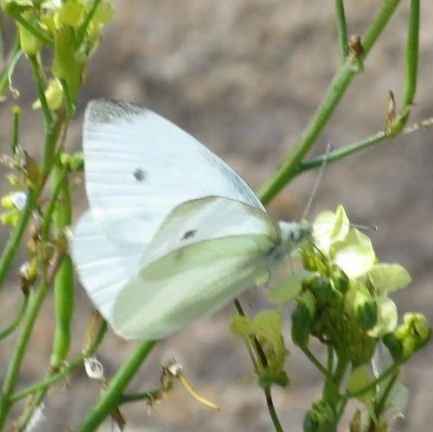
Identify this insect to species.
Pieris rapae
